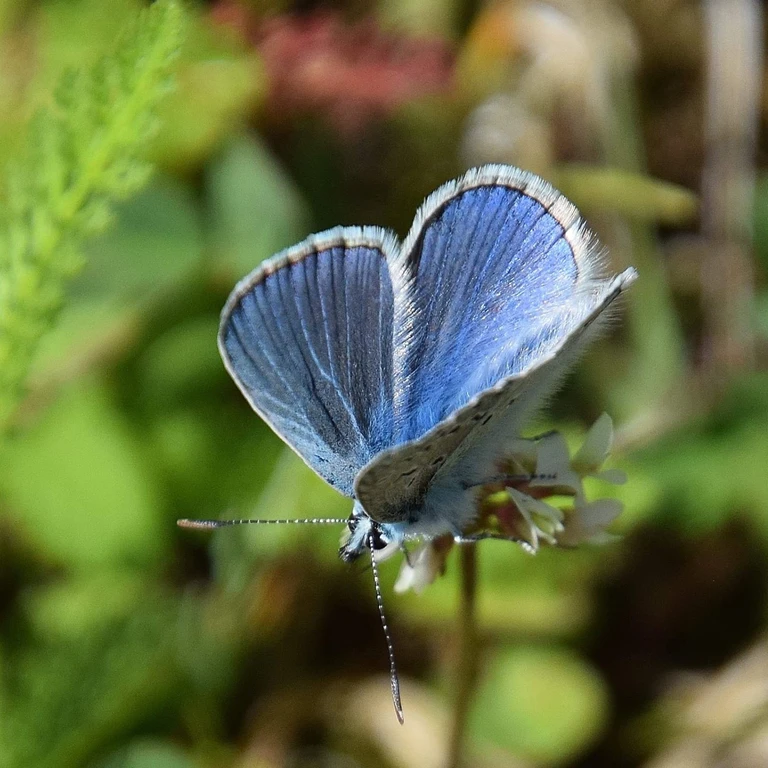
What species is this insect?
Polyommatus icarus
